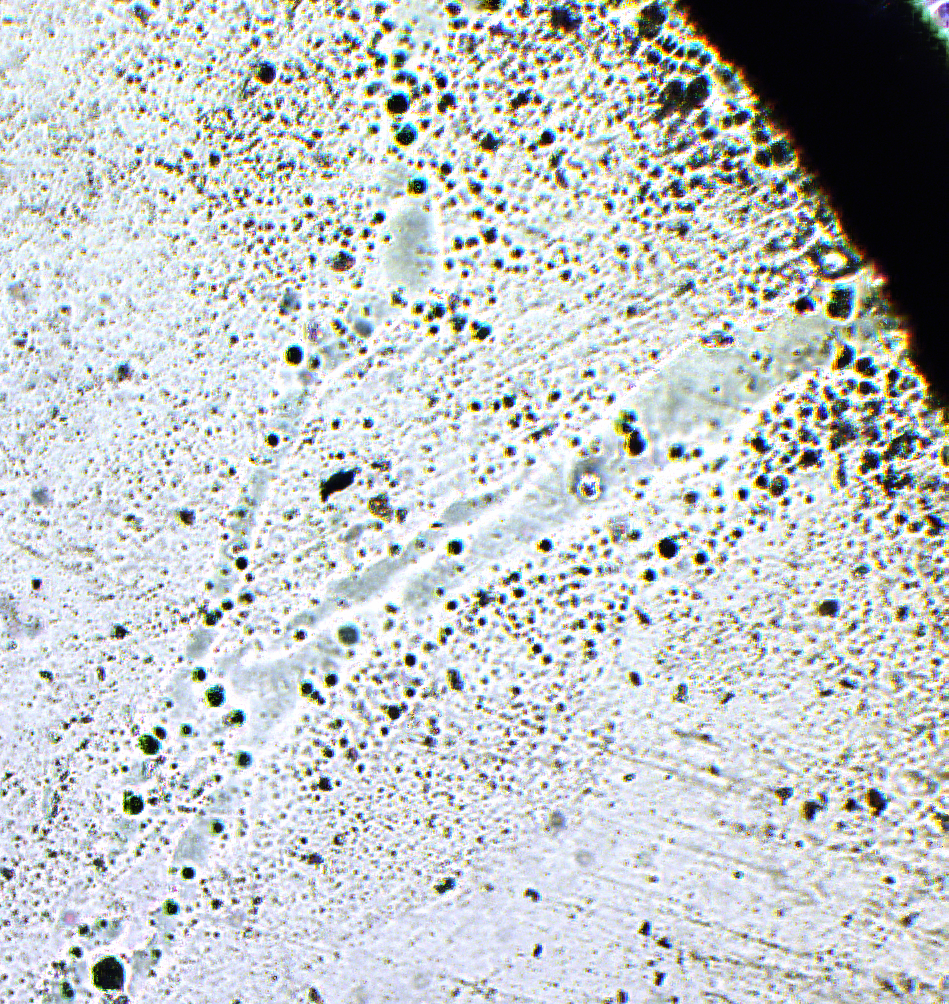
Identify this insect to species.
Aphelinus japonicus
